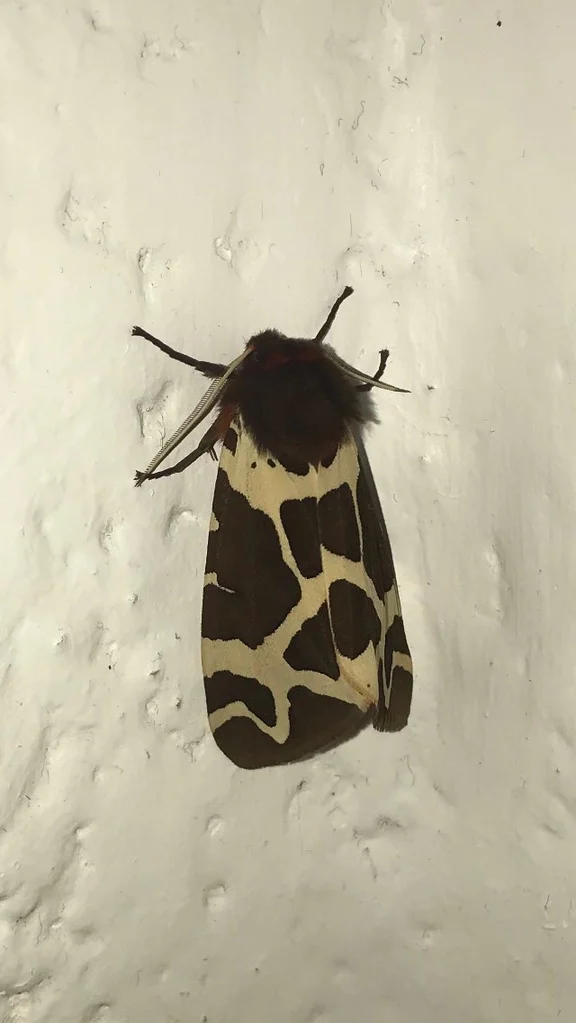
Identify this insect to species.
Arctia caja
